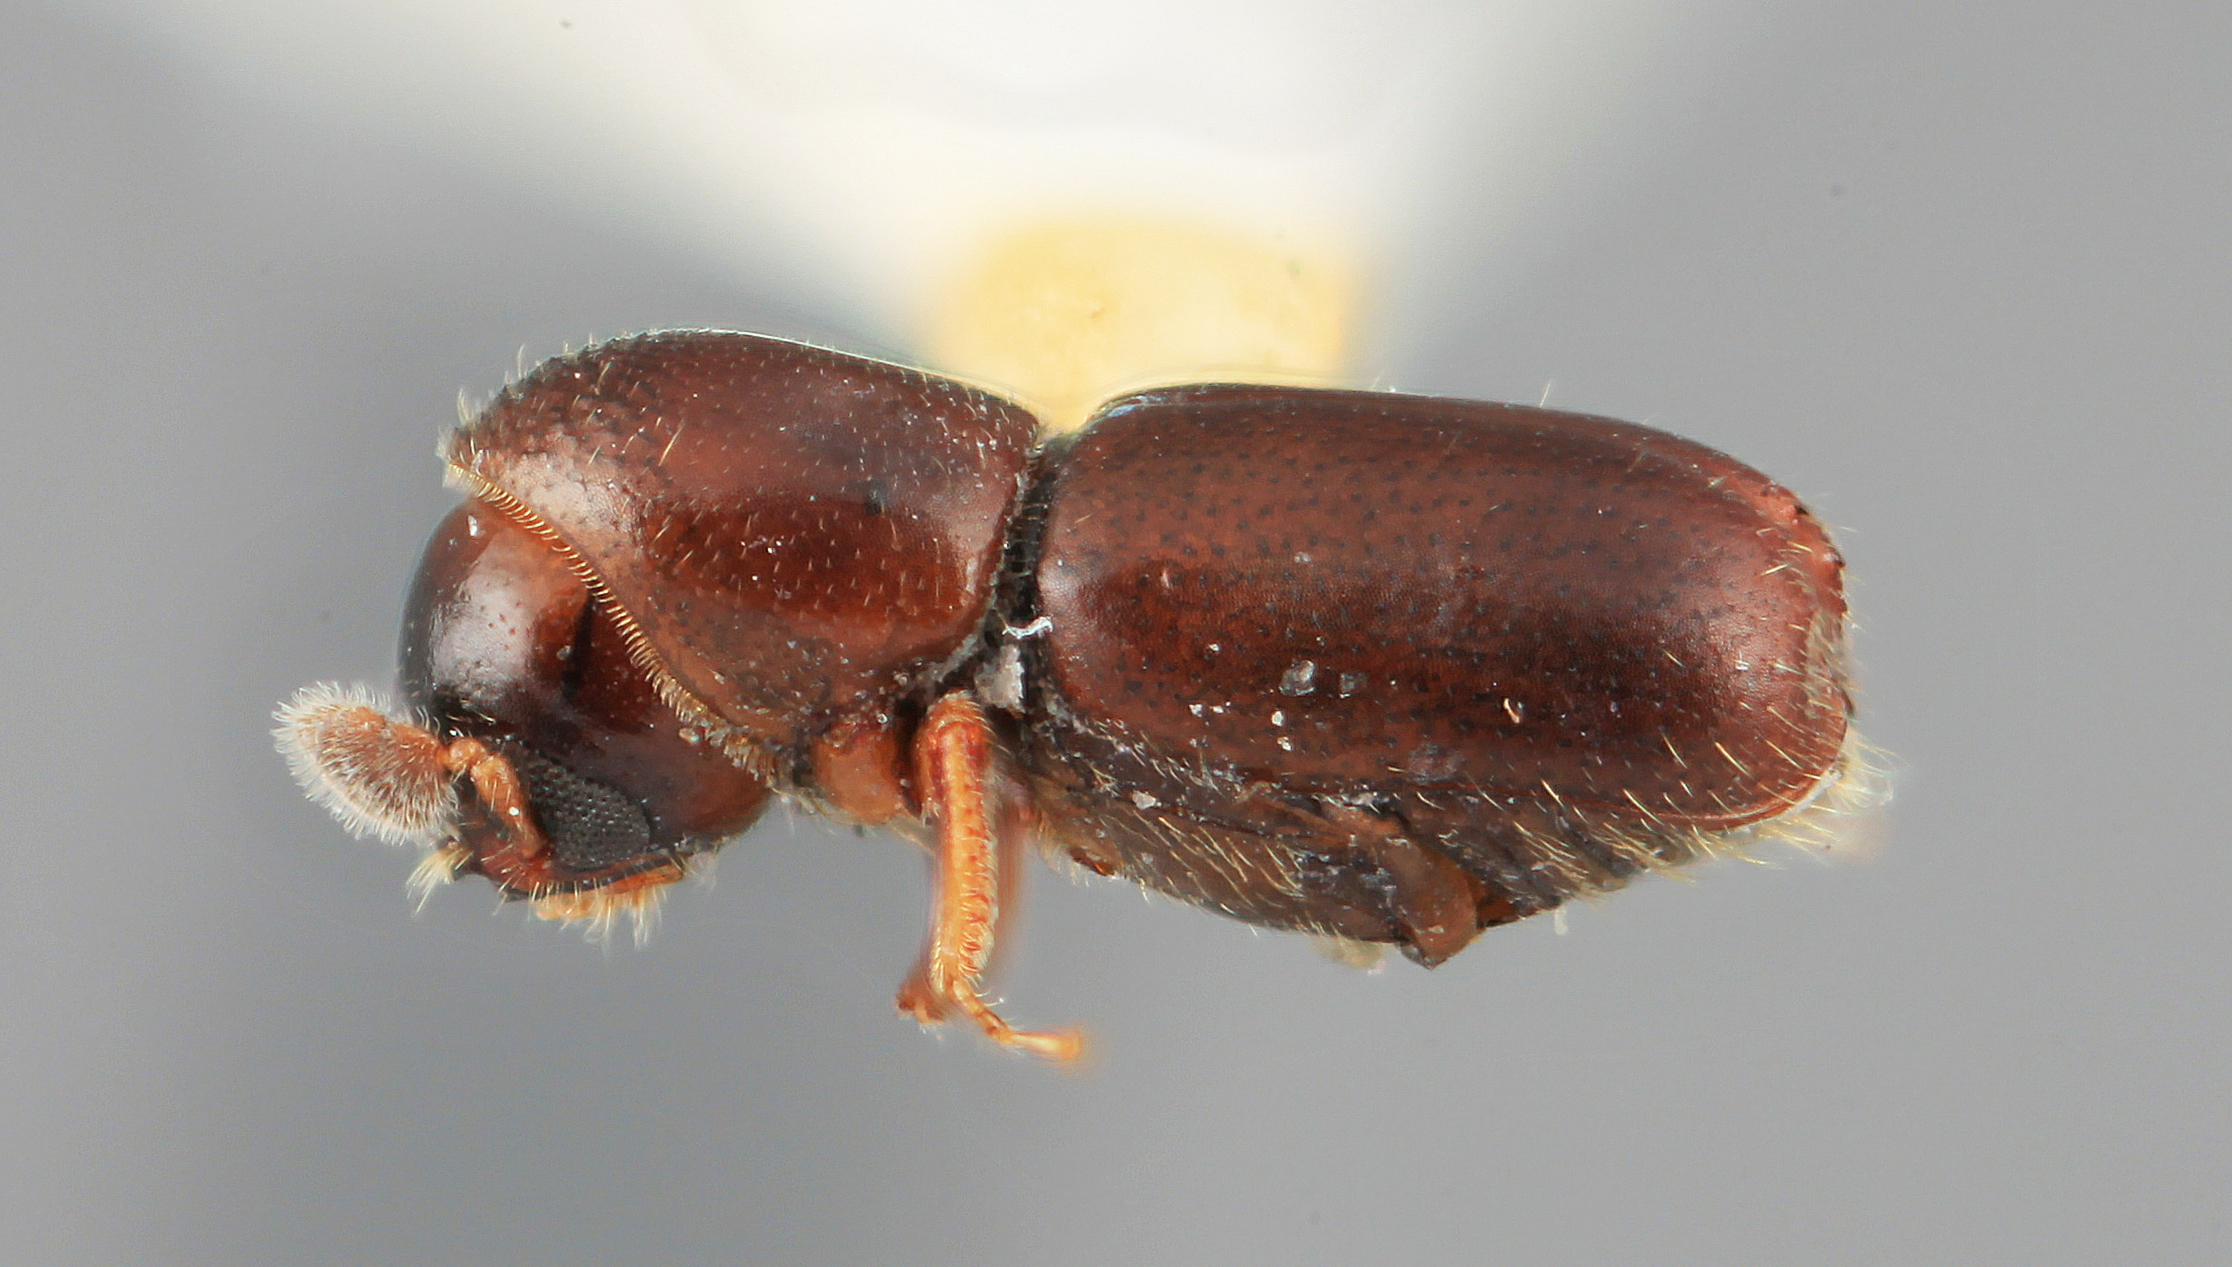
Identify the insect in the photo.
Microcorthylus concisus
